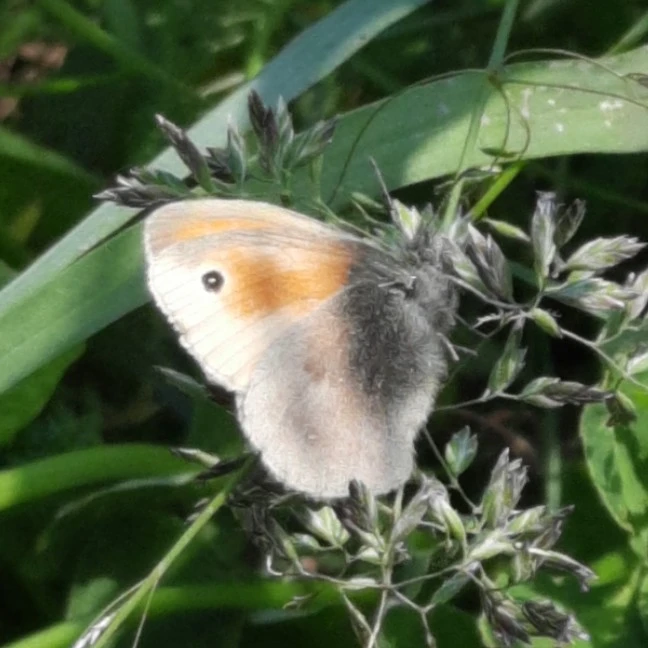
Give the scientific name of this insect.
Coenonympha pamphilus
